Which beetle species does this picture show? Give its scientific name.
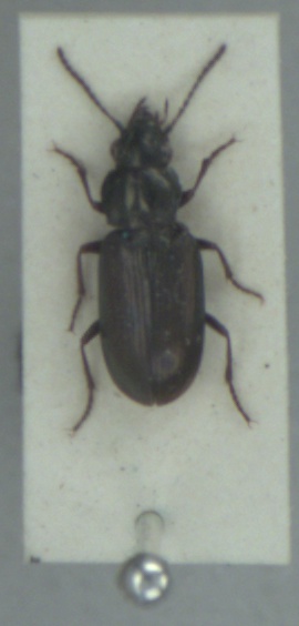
Pogonus littoralis
